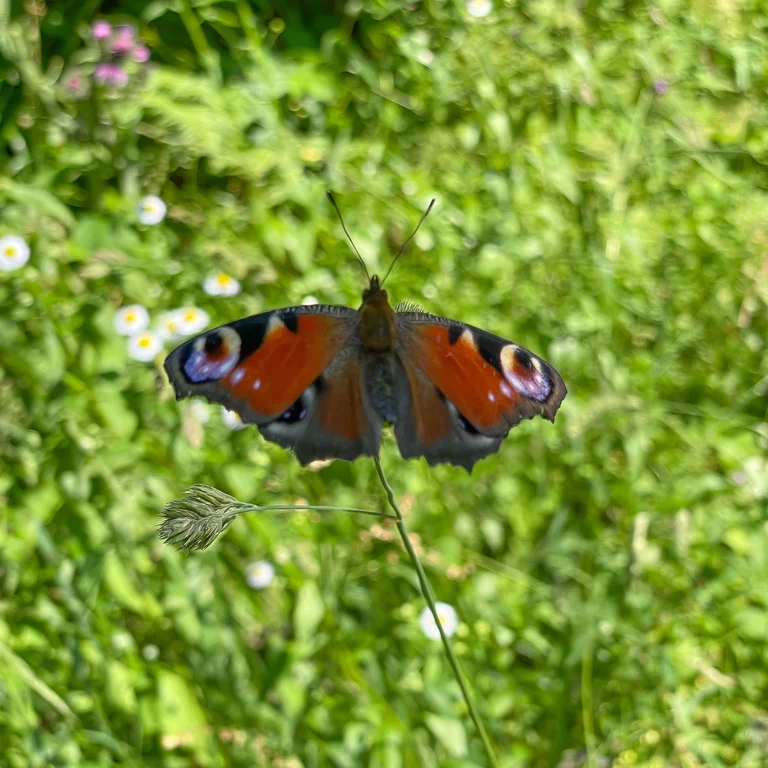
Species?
Aglais io
